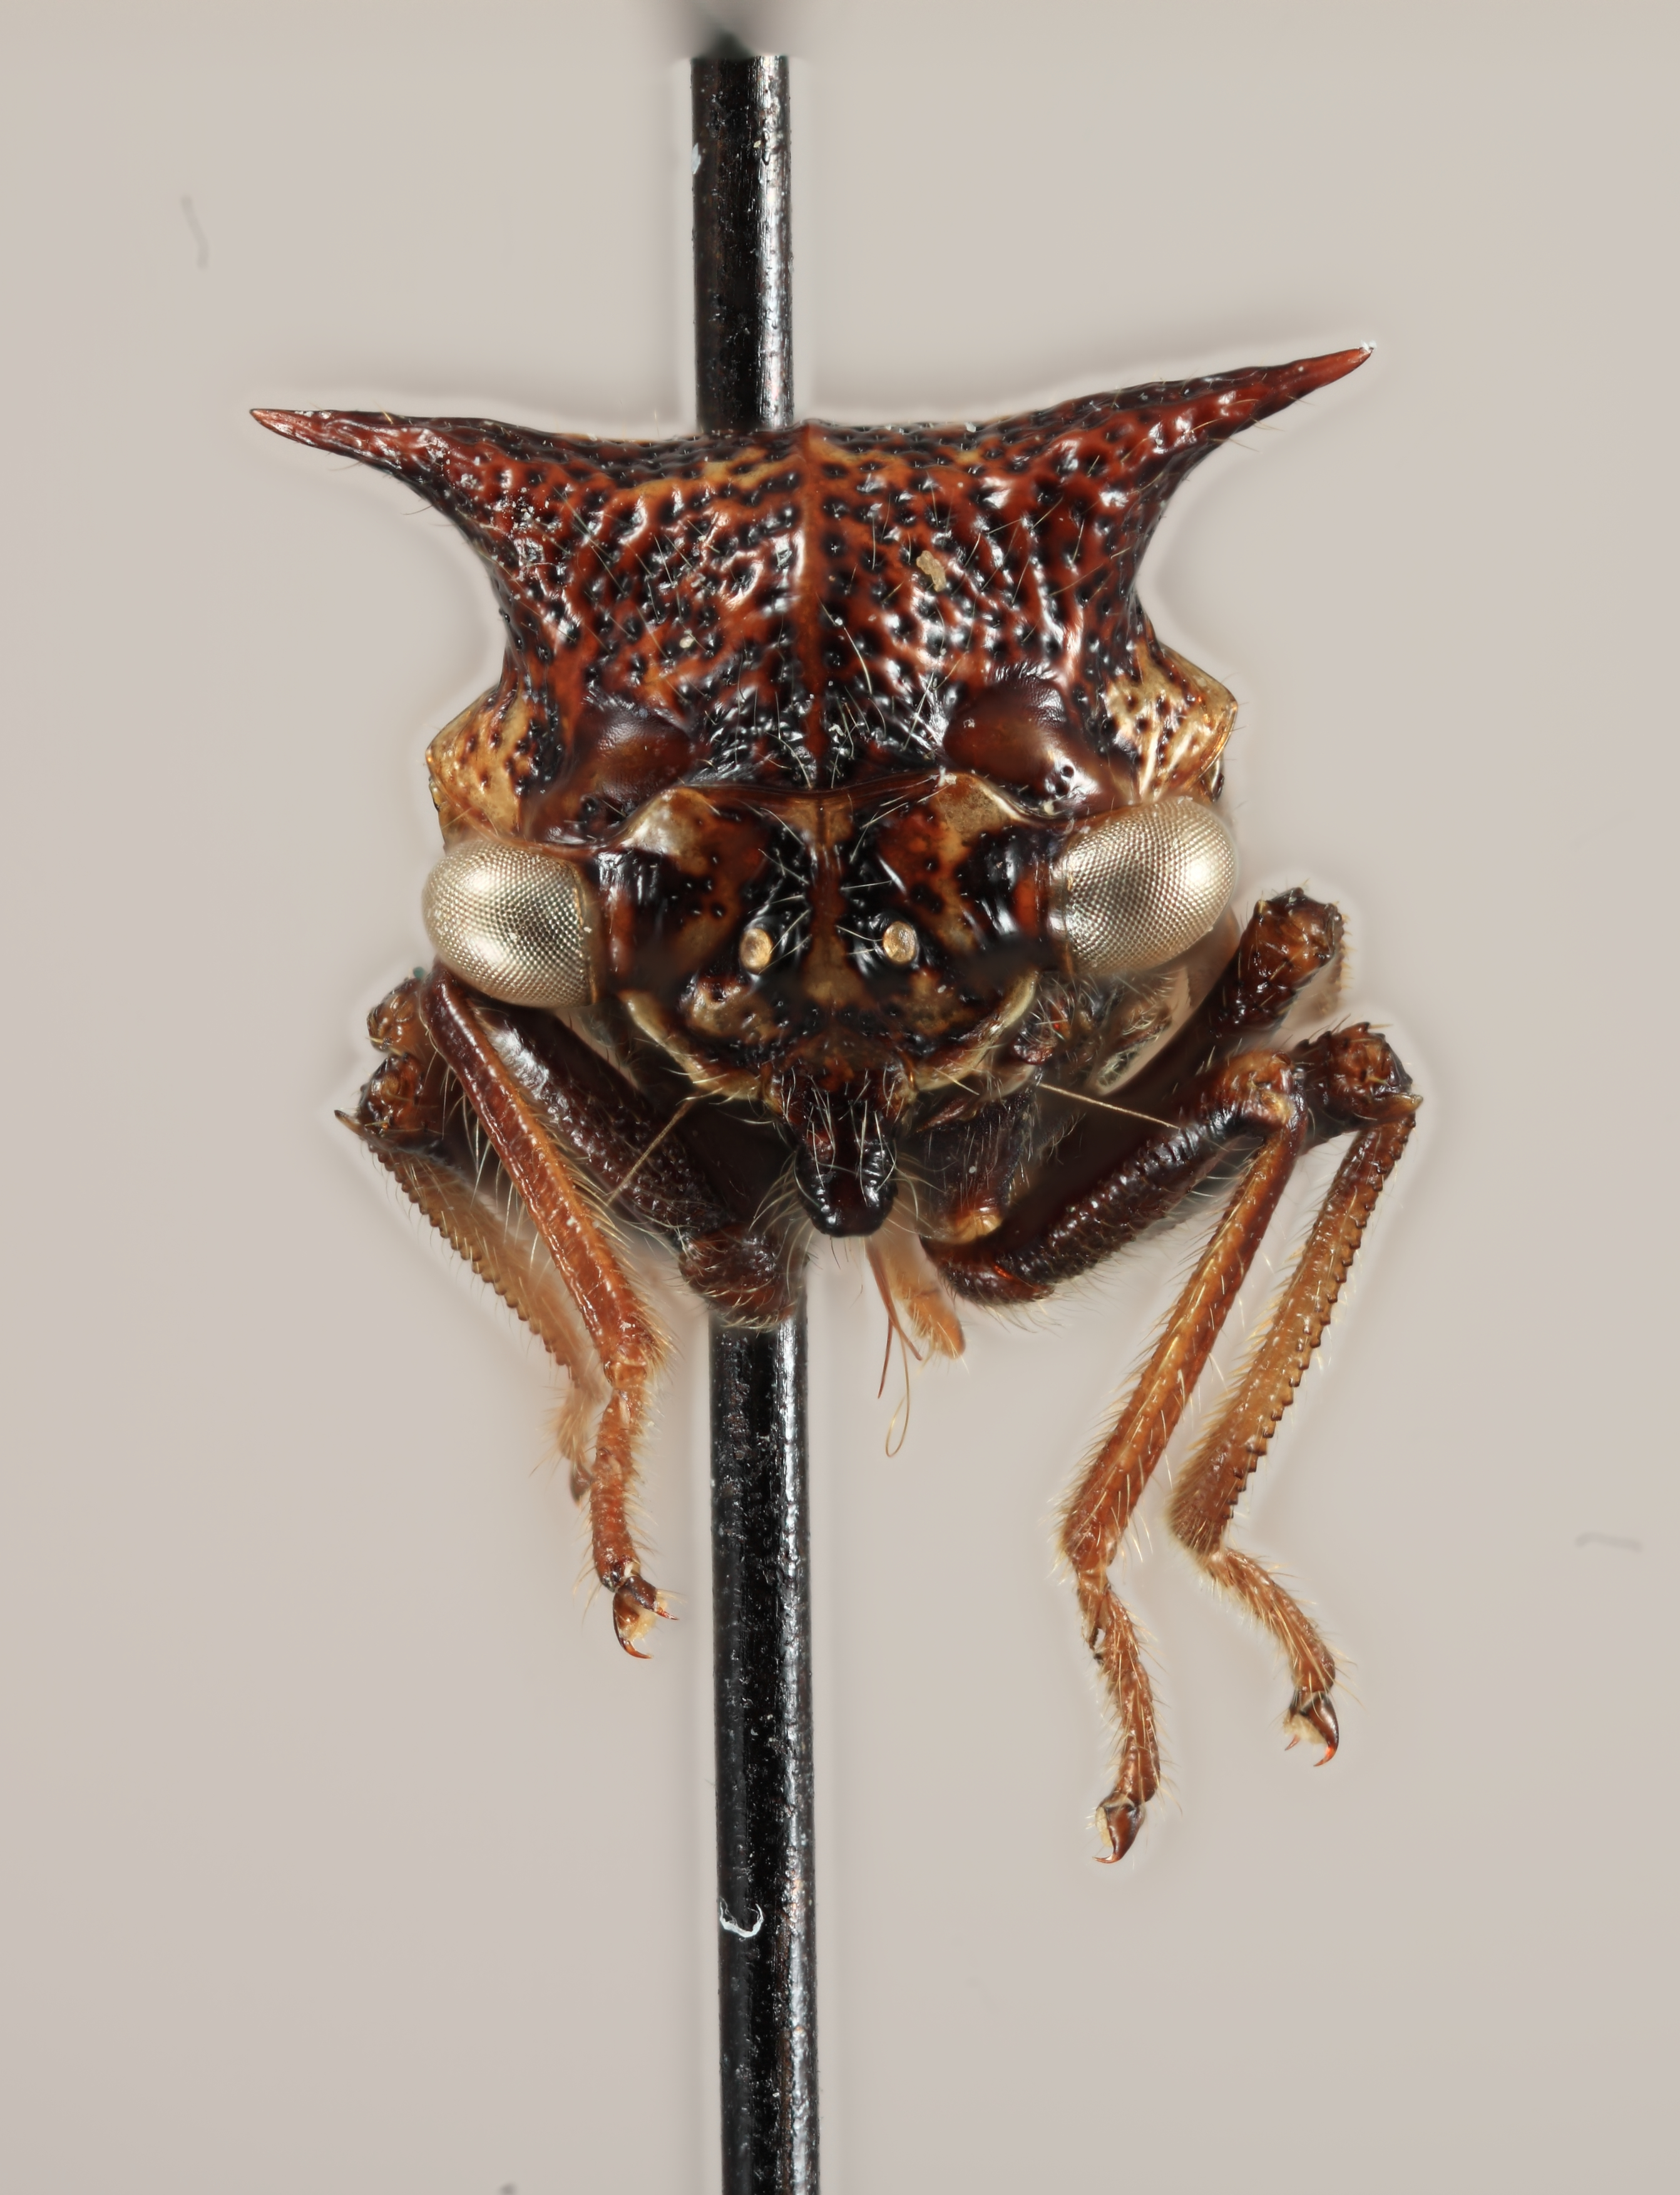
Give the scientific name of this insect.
Tolania terencia
